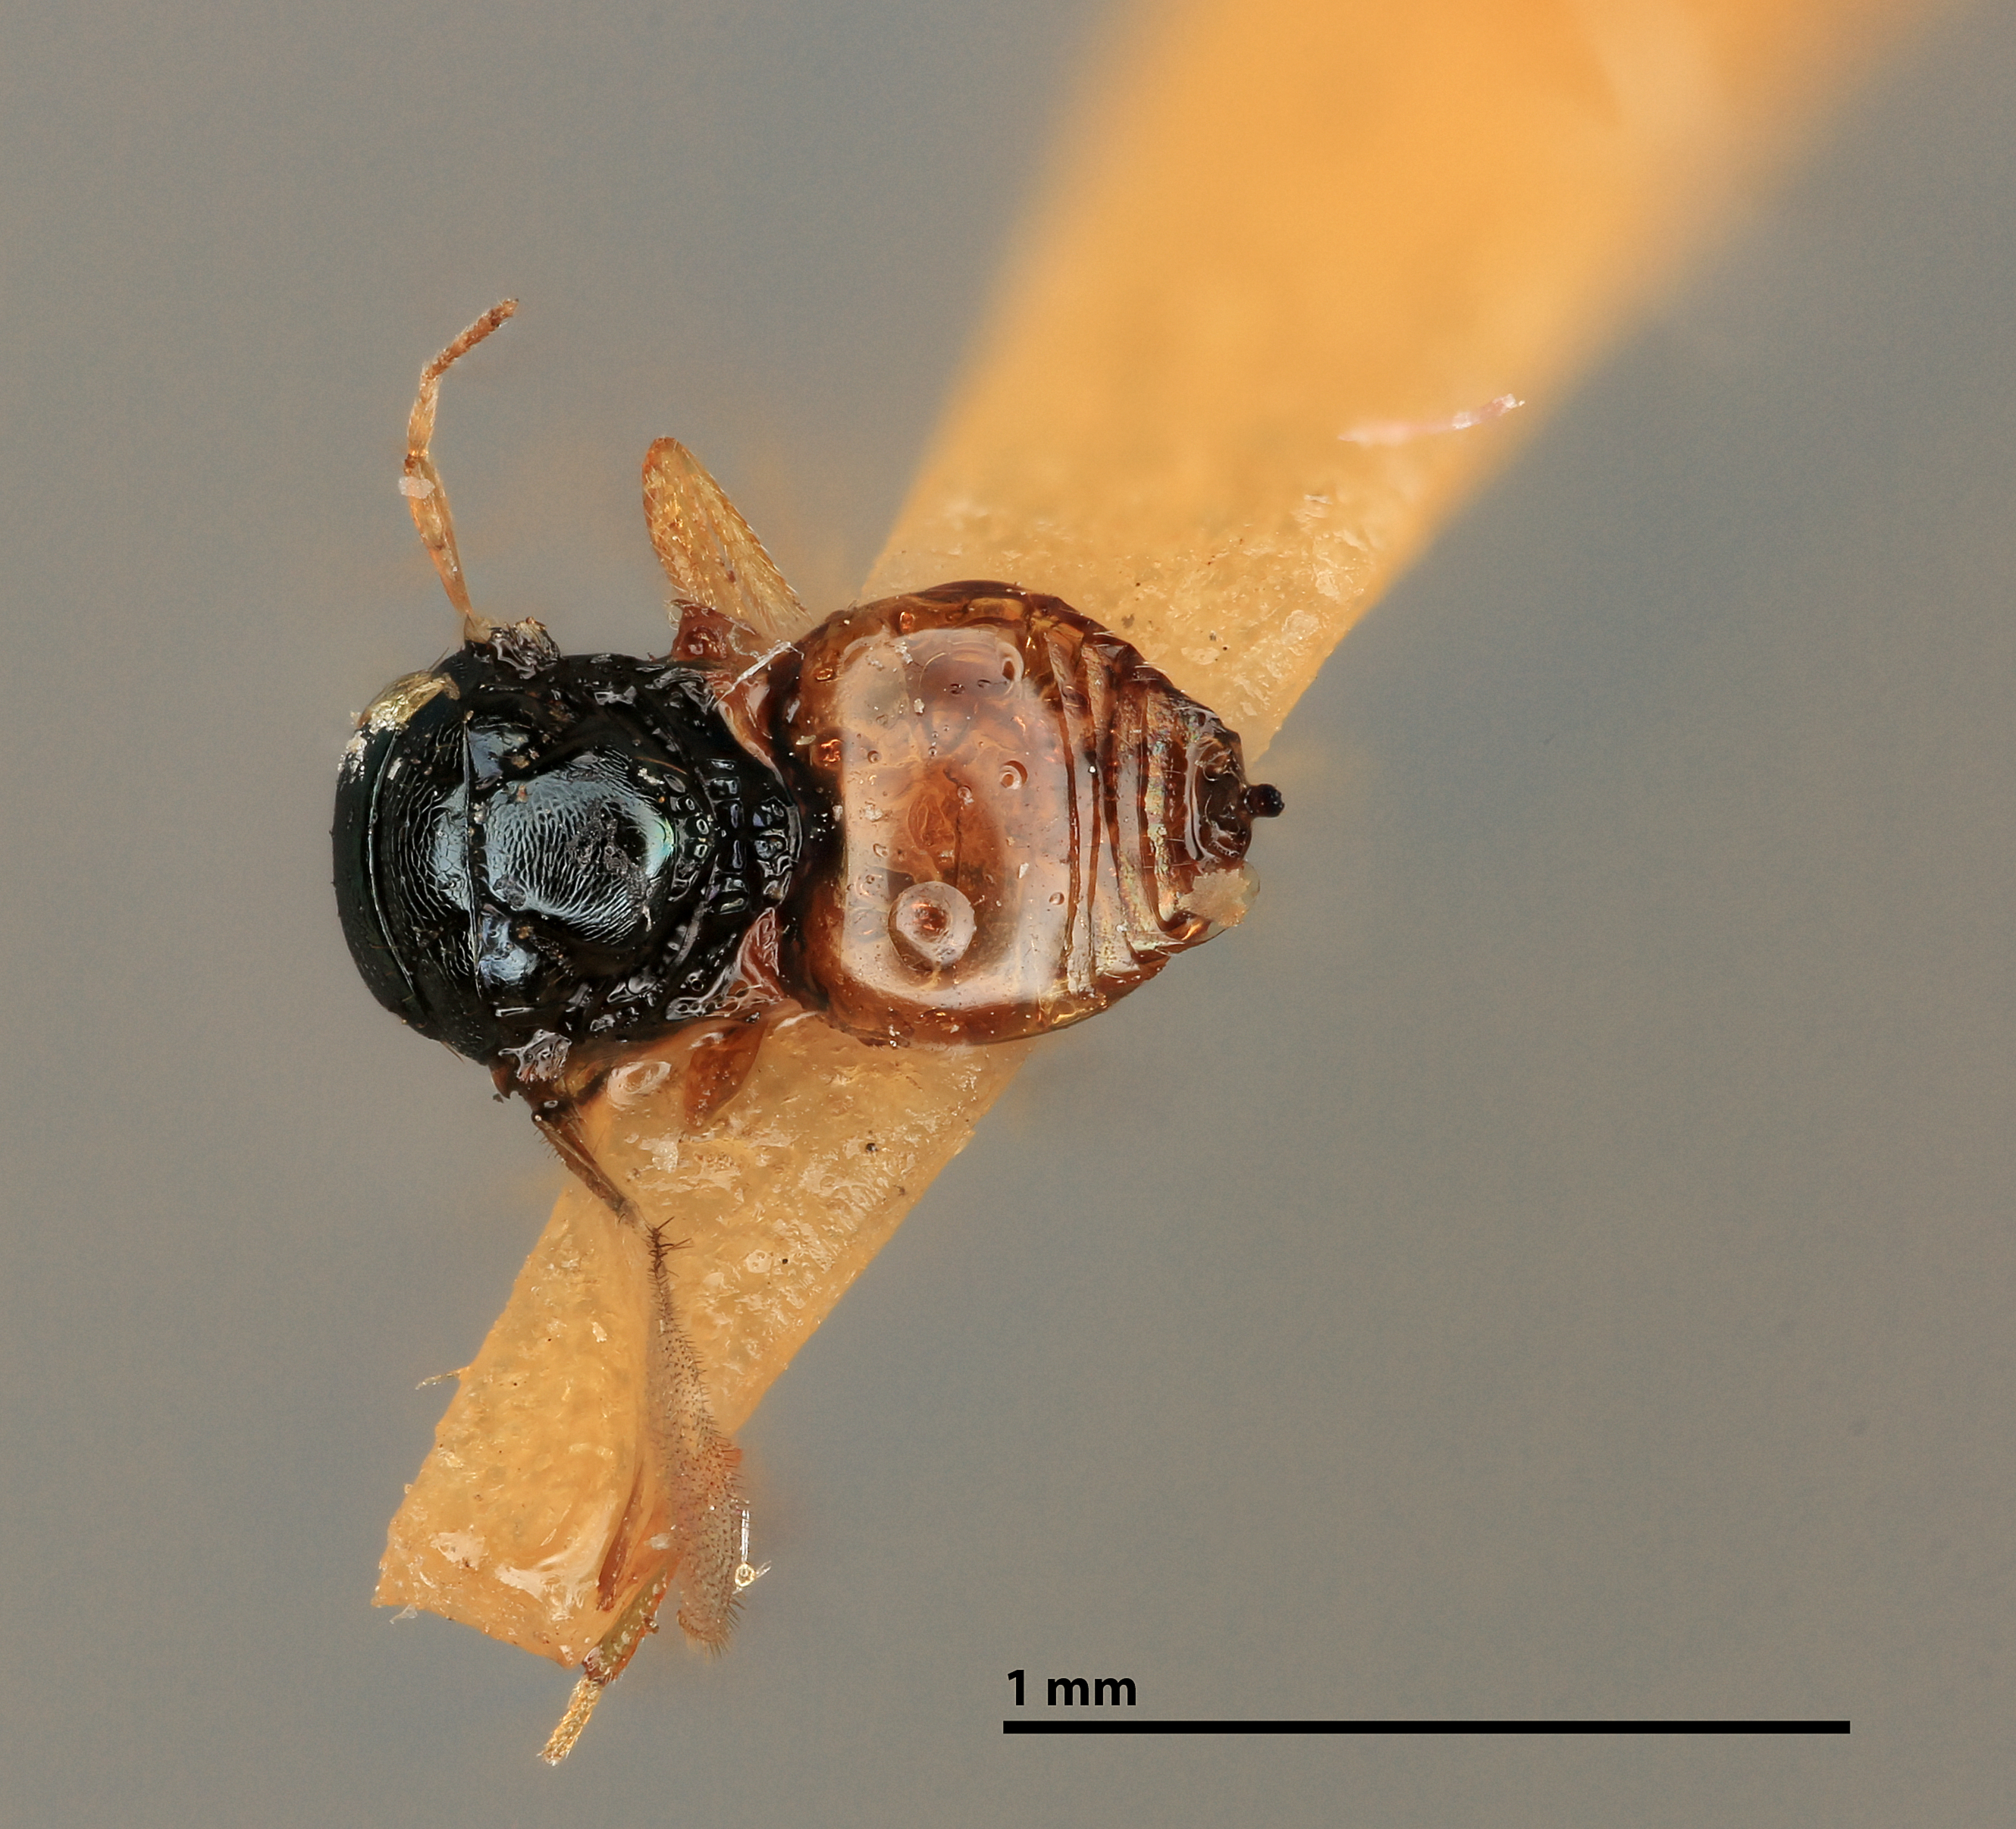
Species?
Tomocera australica
